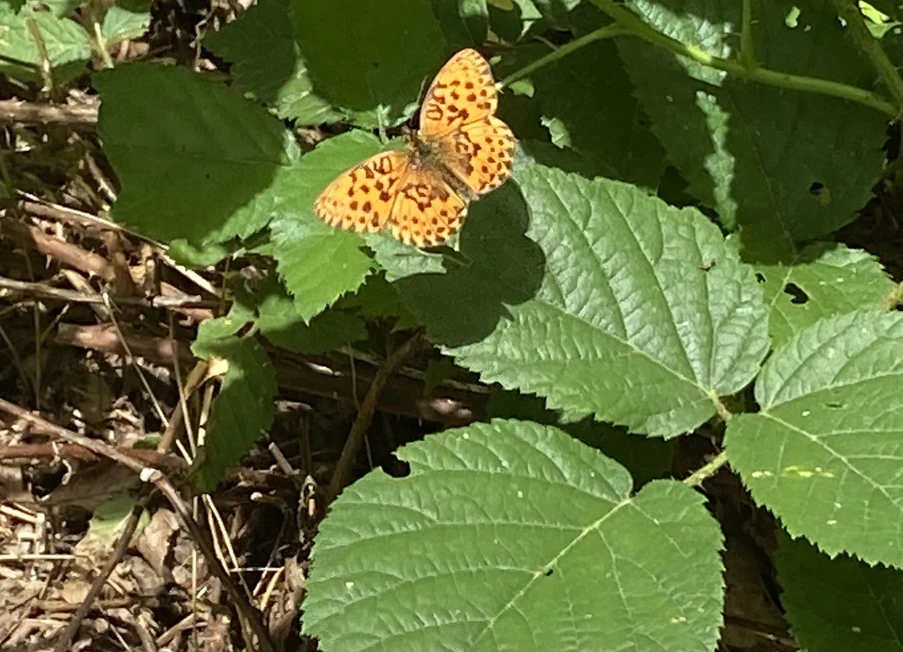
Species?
Brenthis daphne
